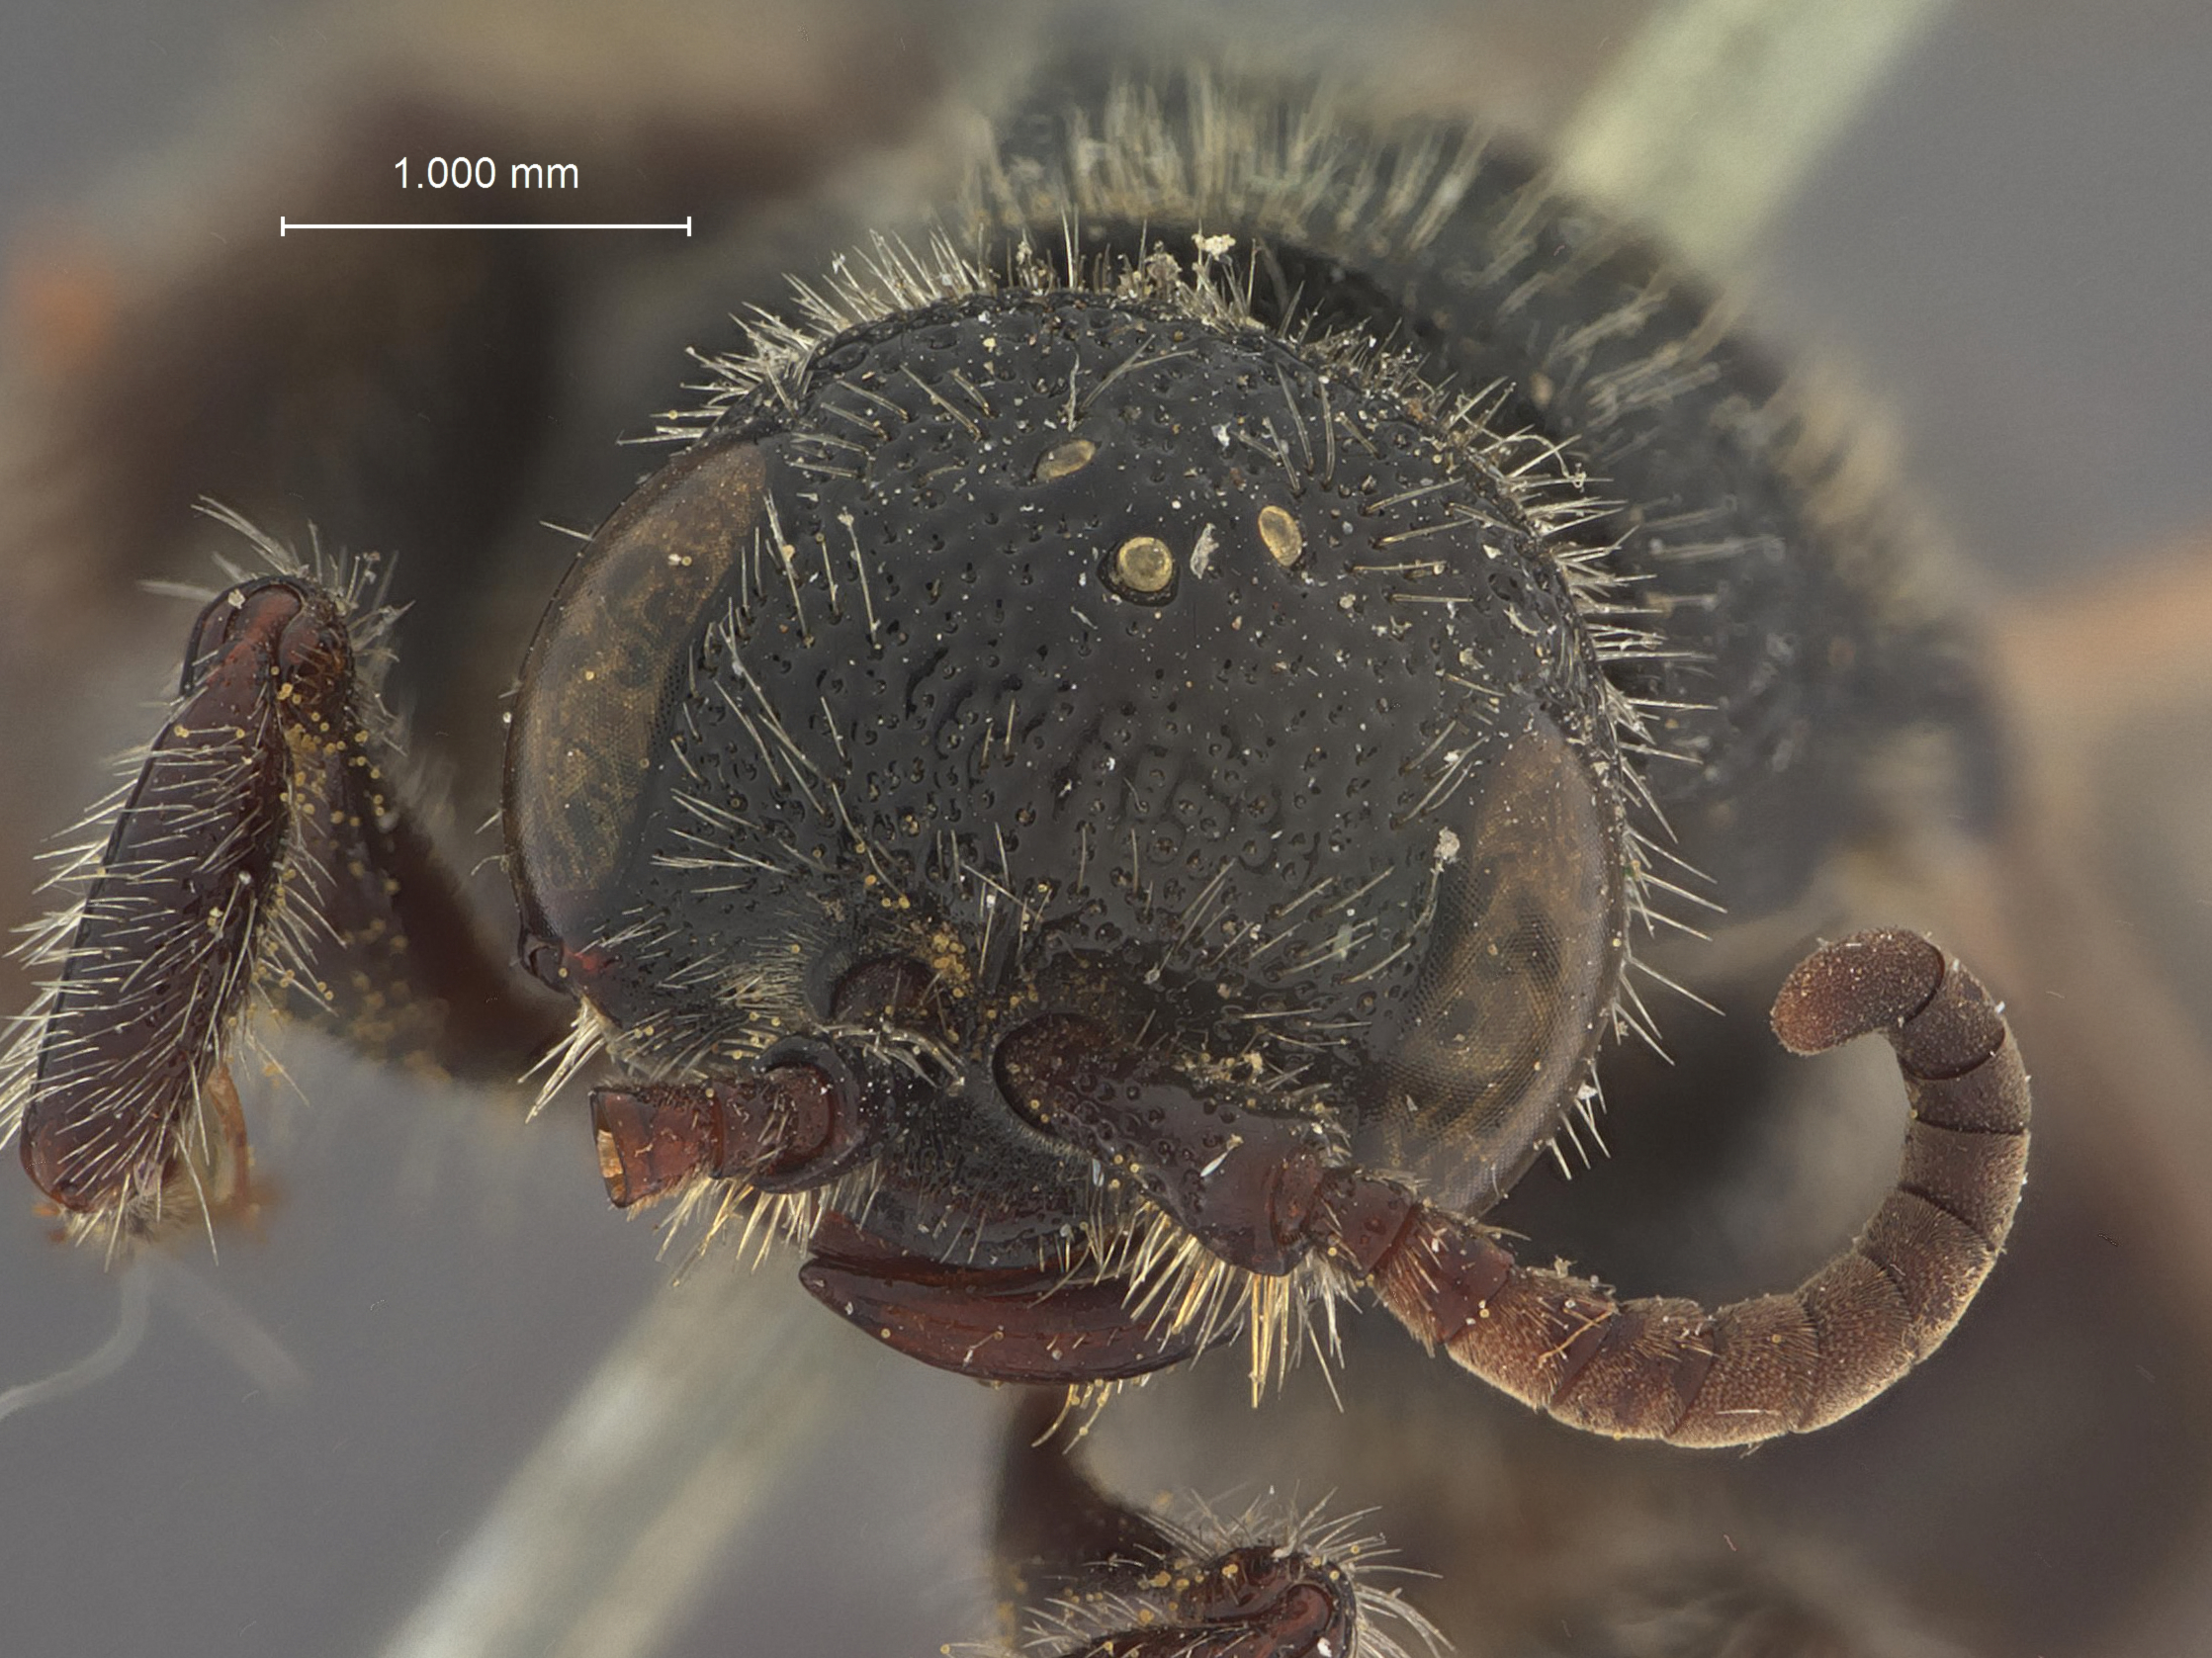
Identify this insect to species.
Neotiphia novomexicana
